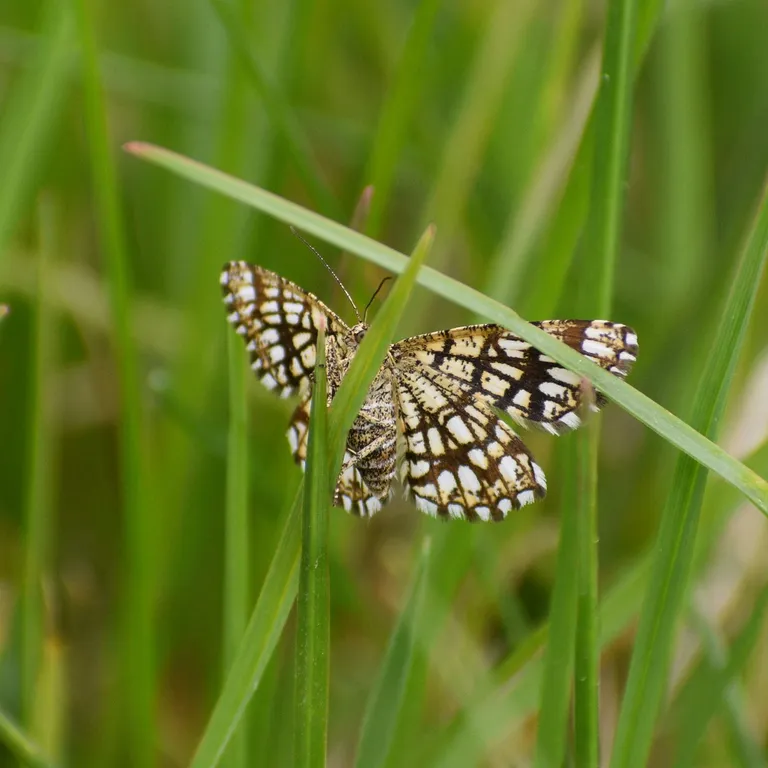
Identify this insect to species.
Chiasmia clathrata
